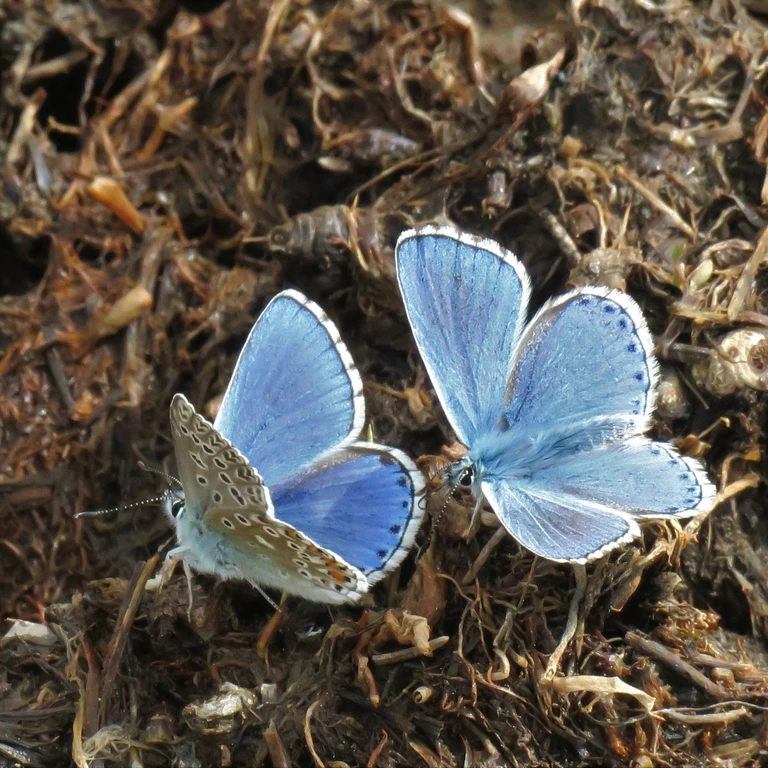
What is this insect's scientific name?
Lysandra bellargus
